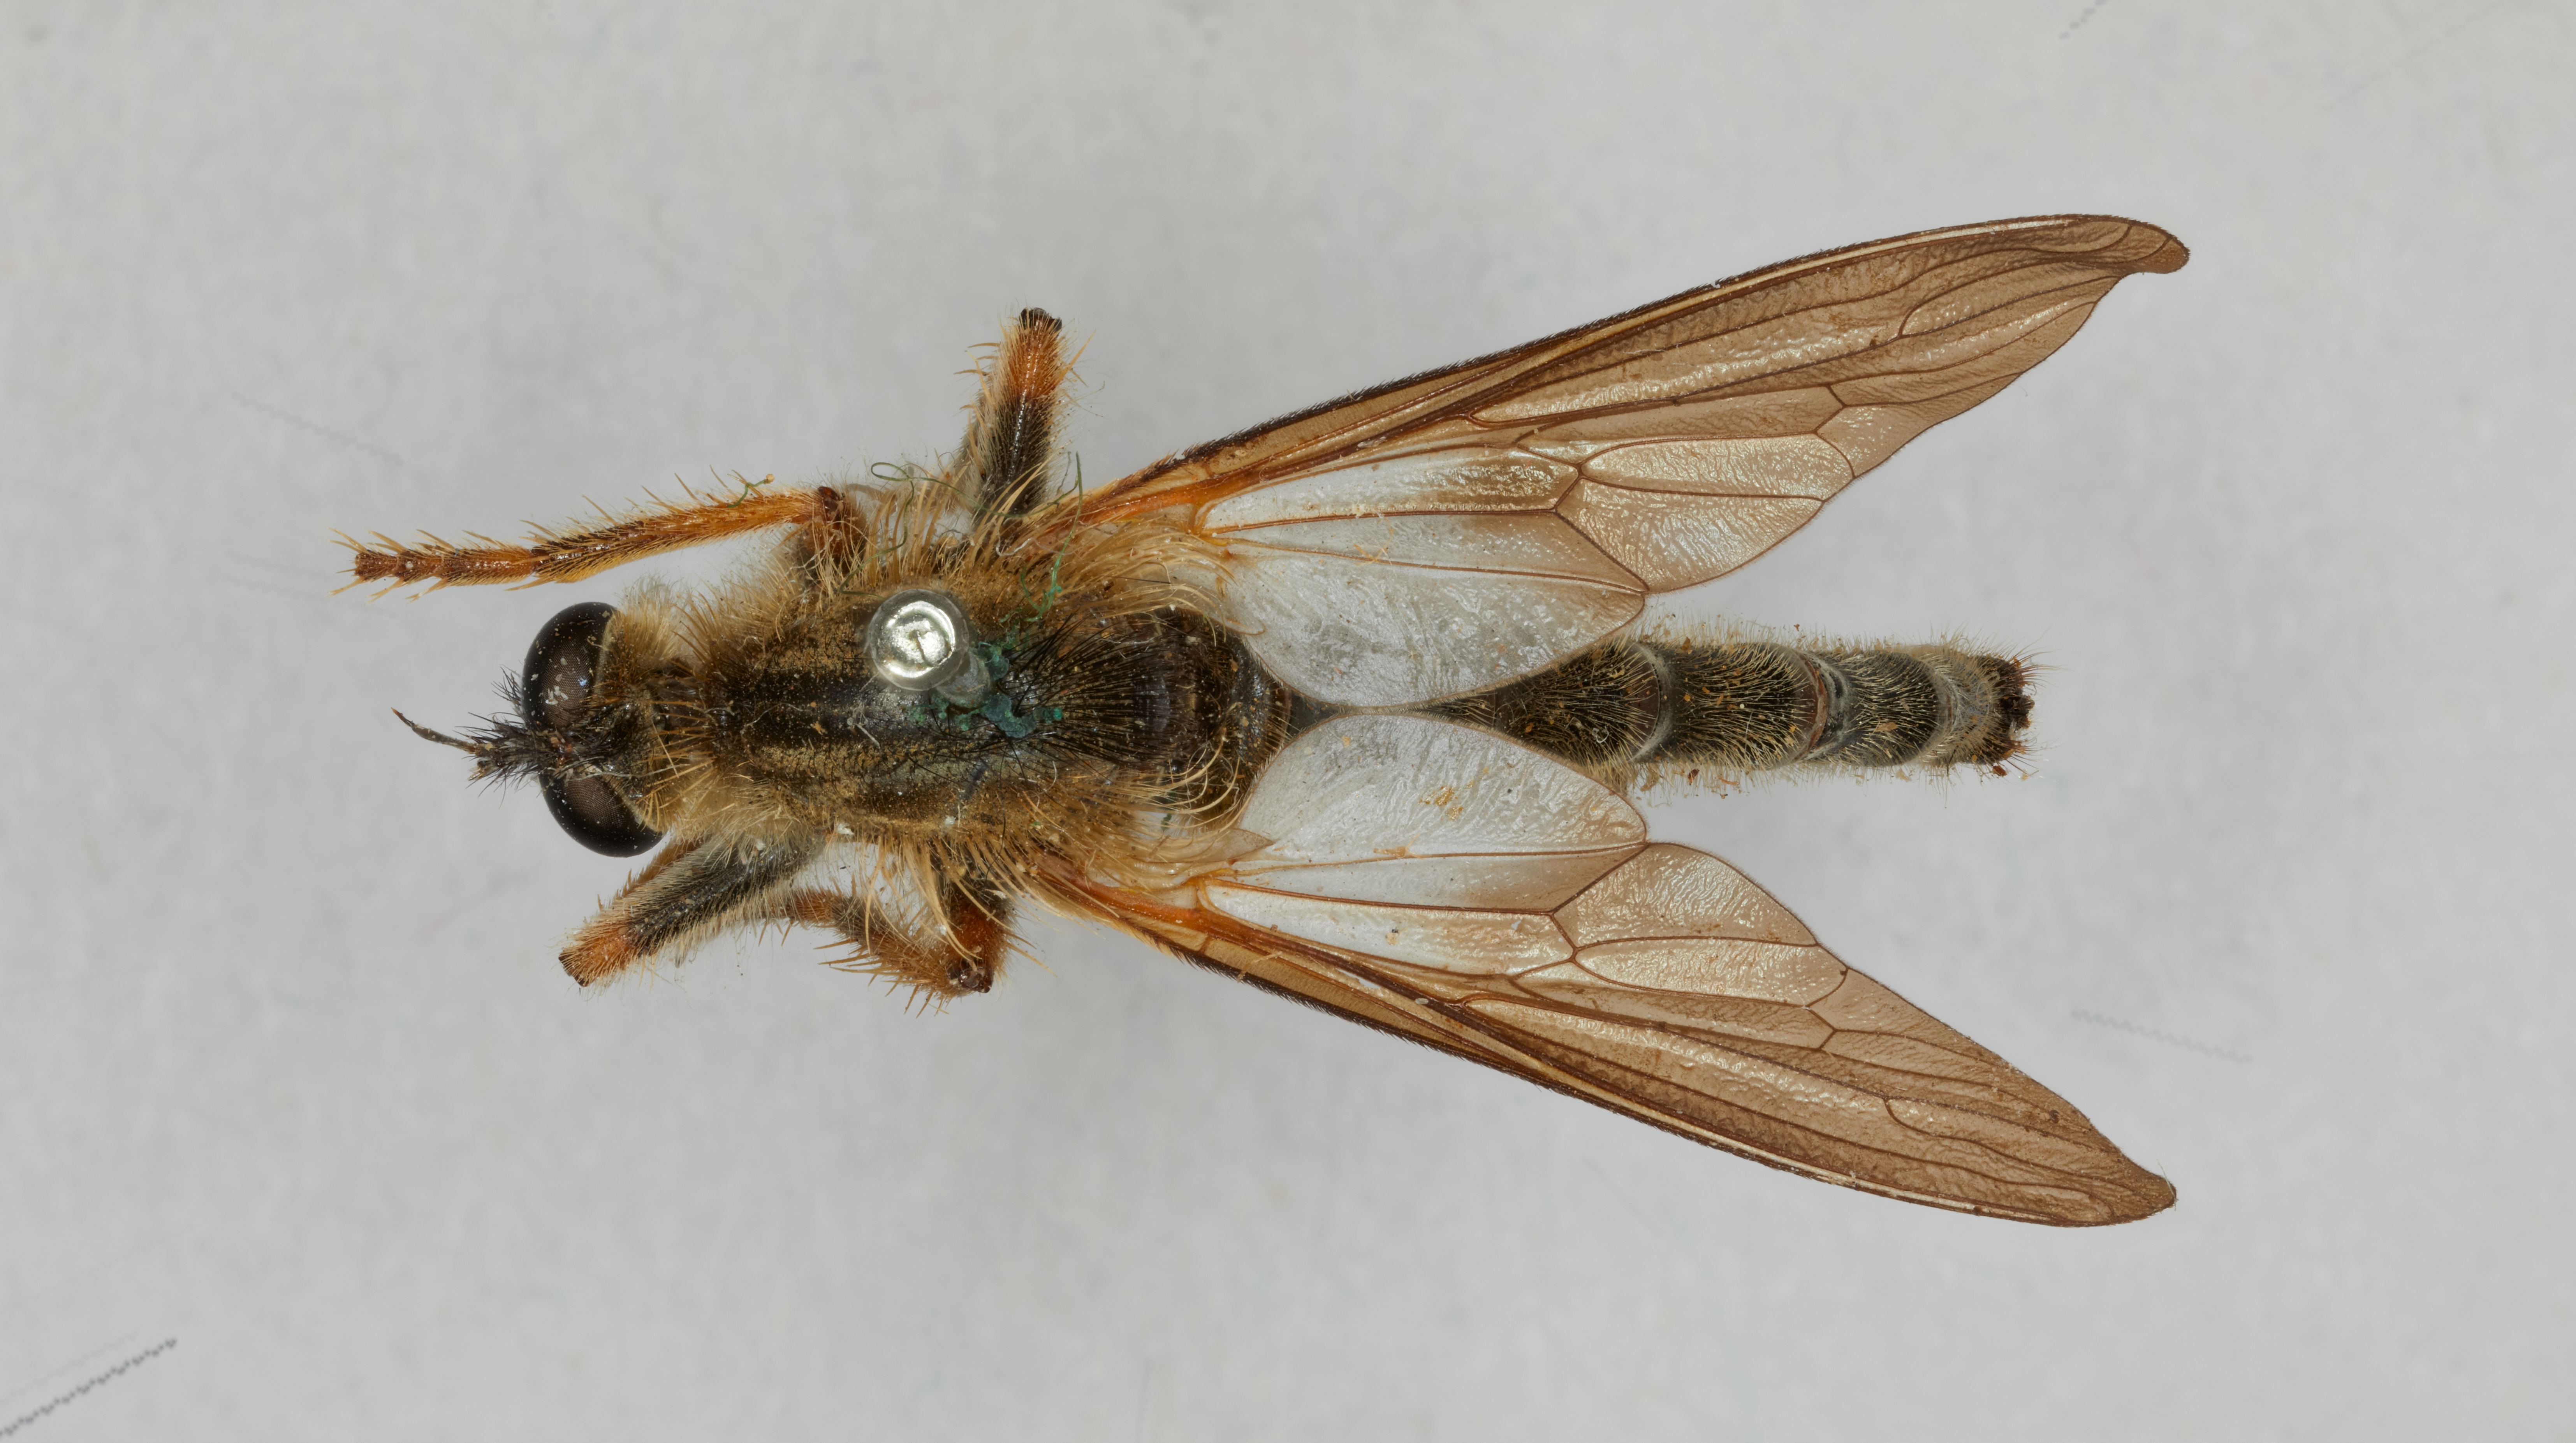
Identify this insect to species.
Scleropogon jubatus
